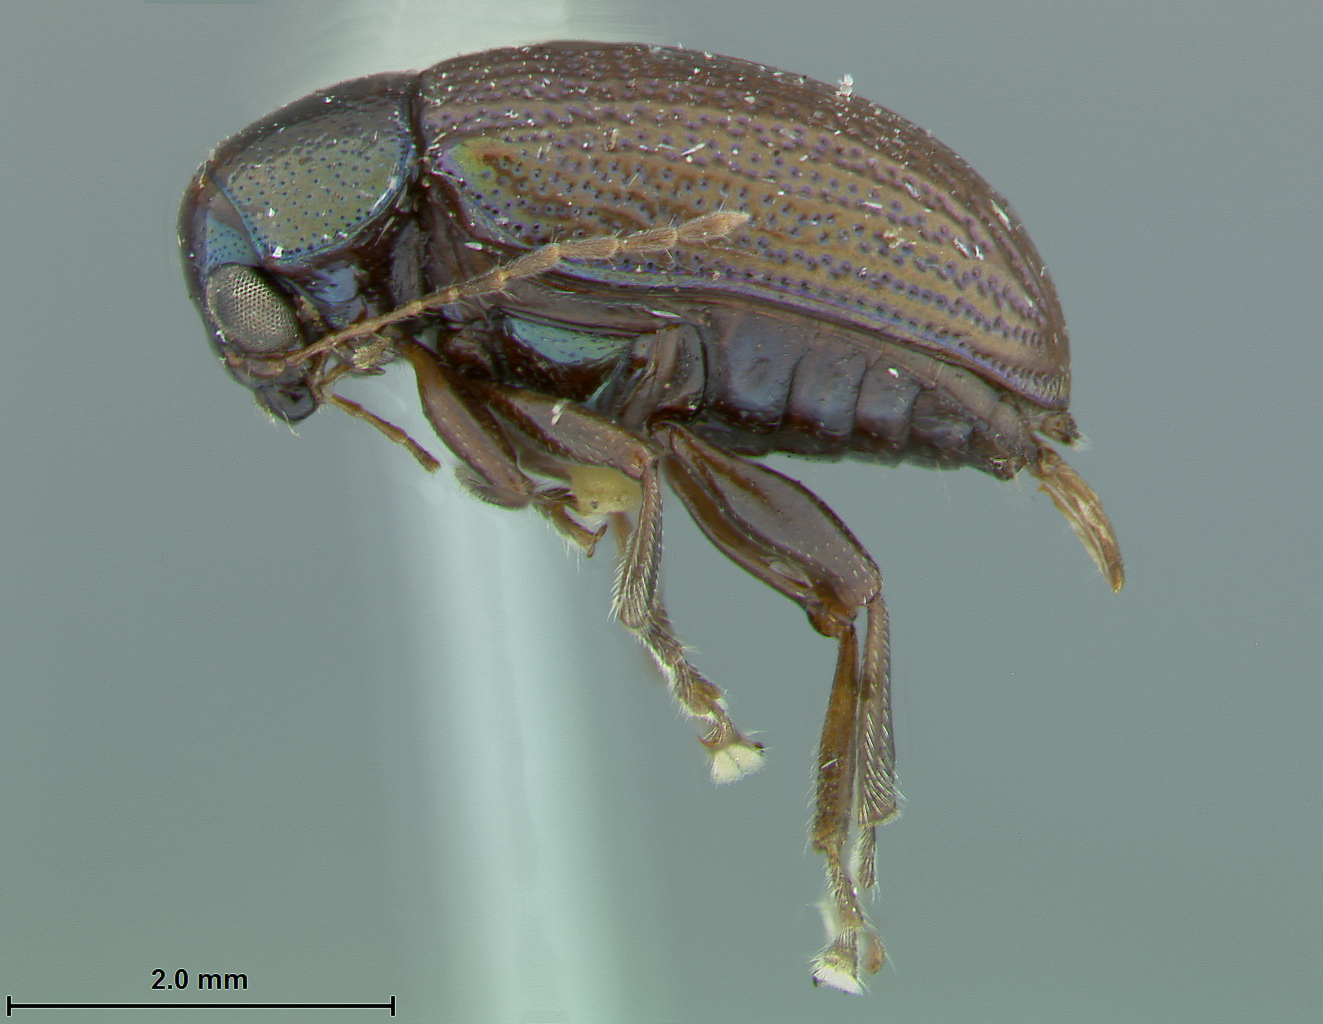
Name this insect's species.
Colaspis consanguinea
